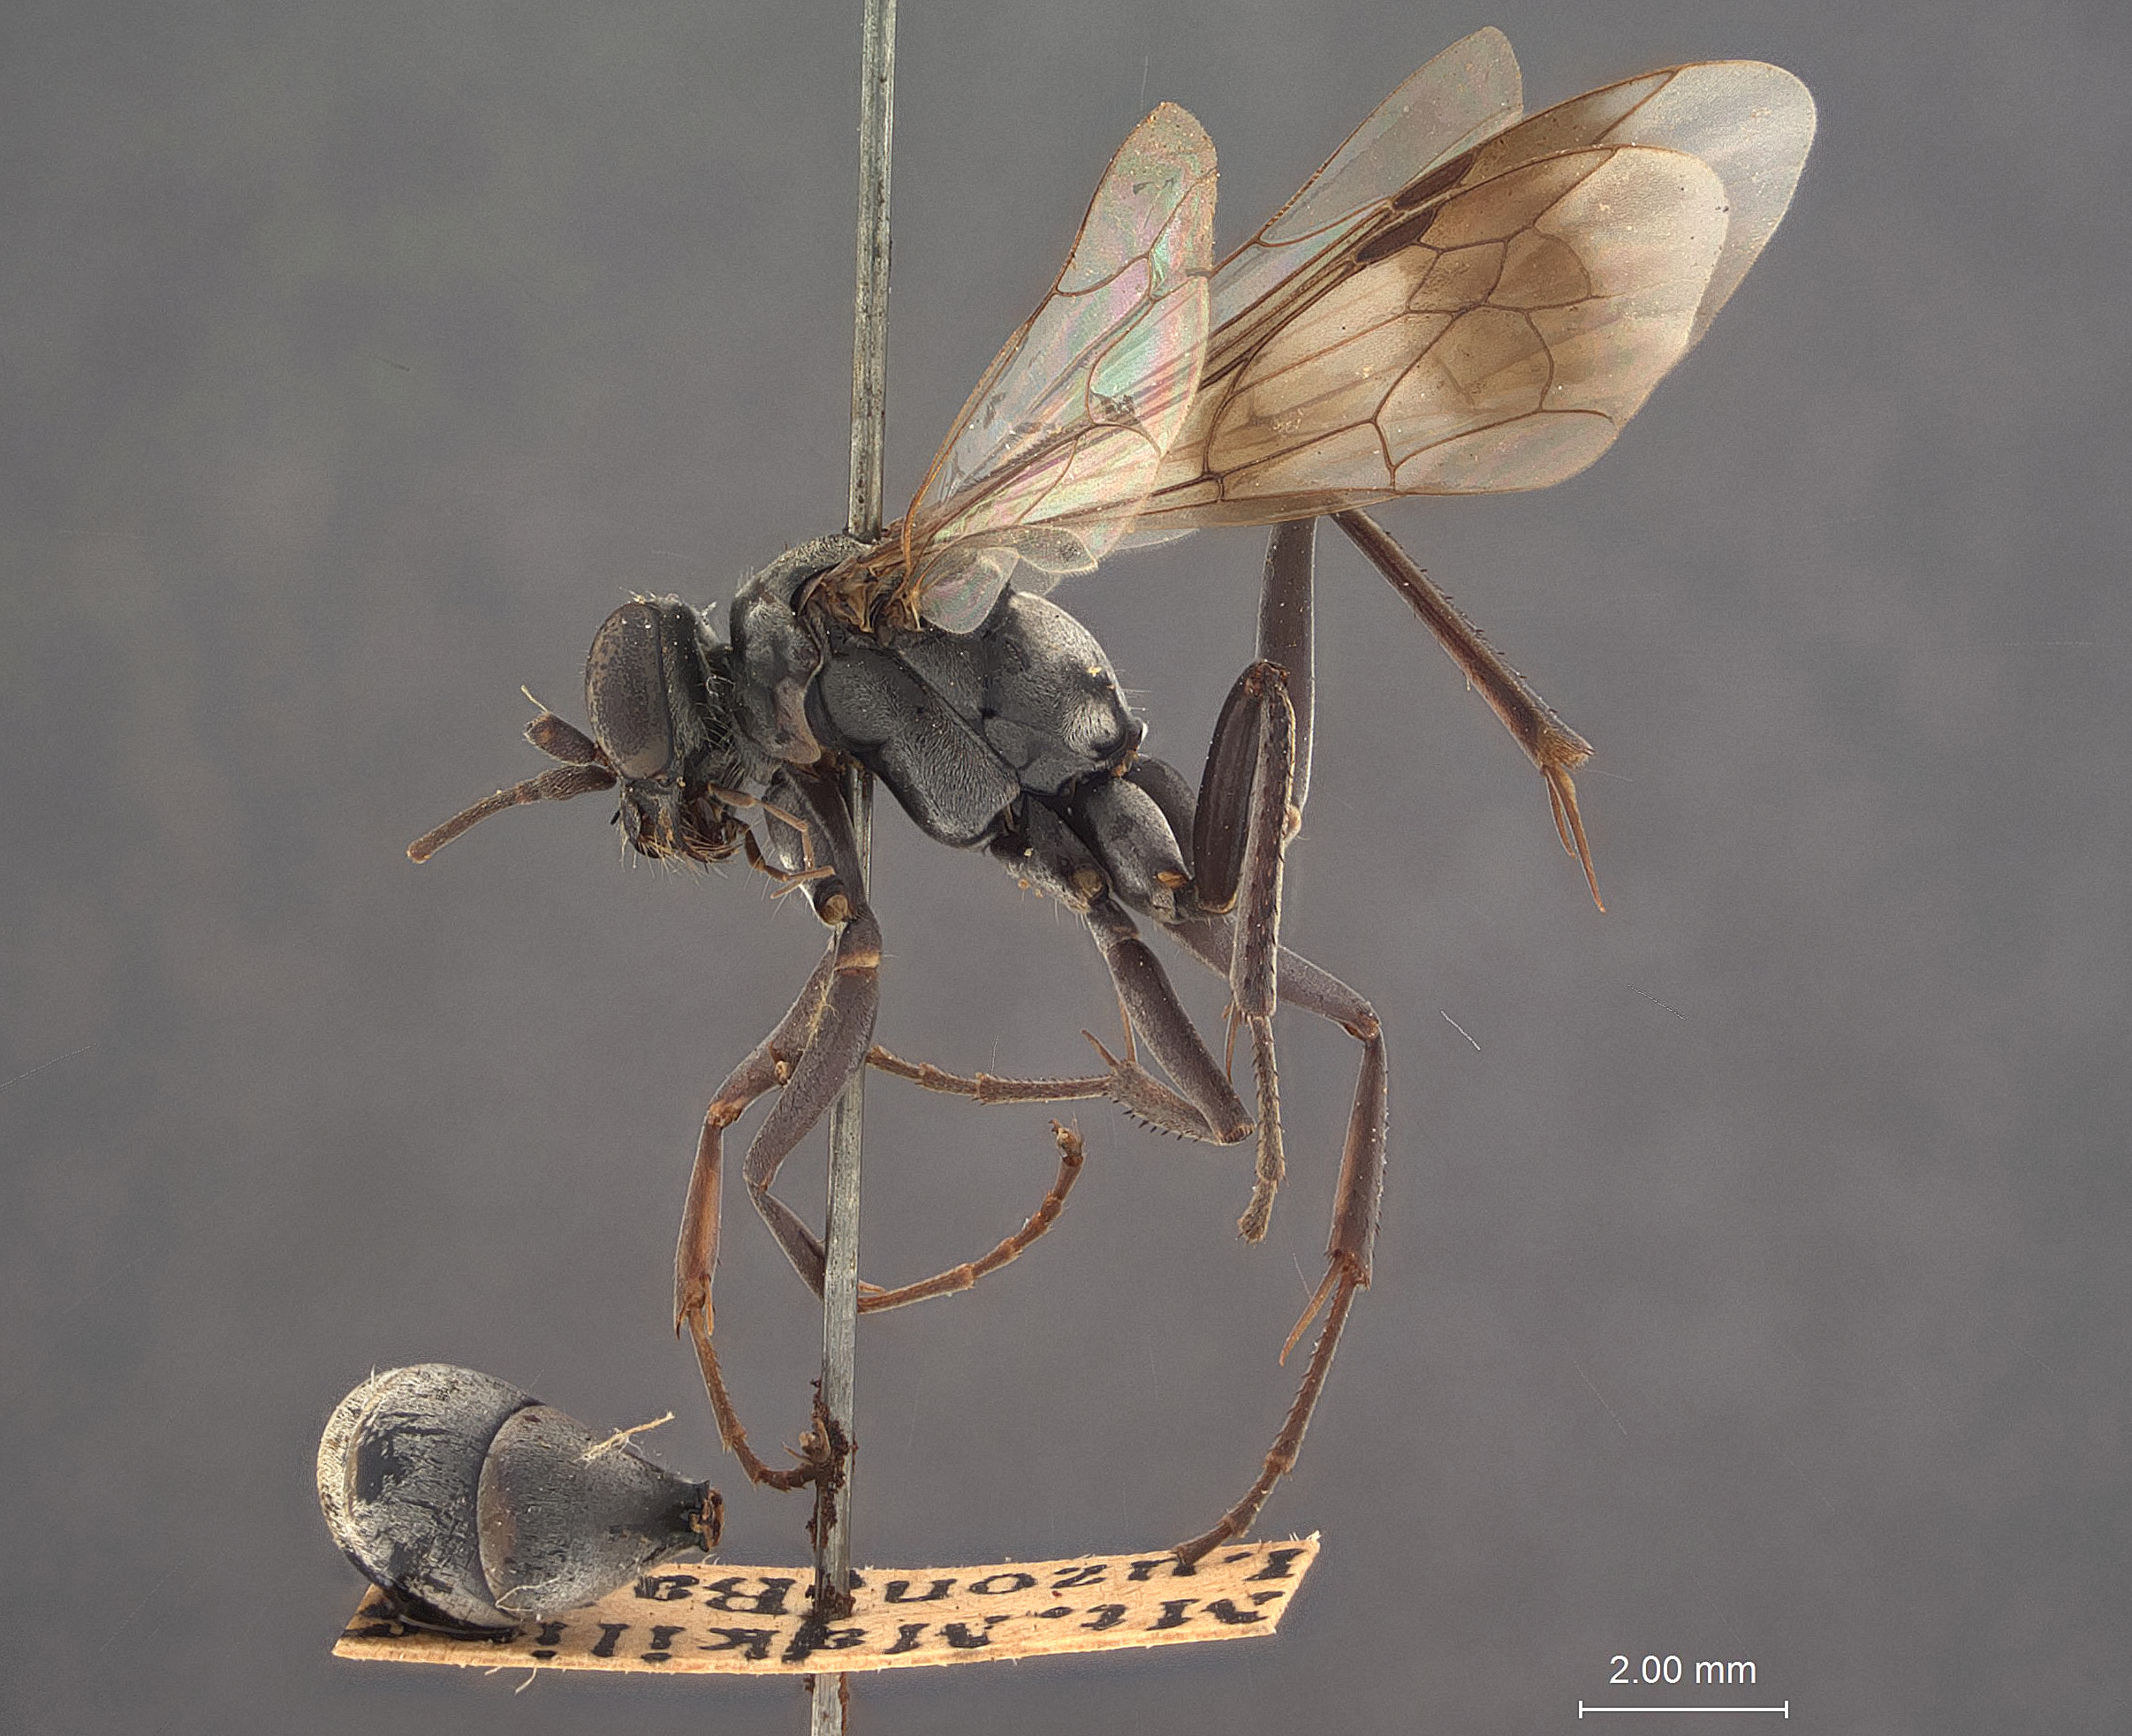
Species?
Priocnemis ariel
